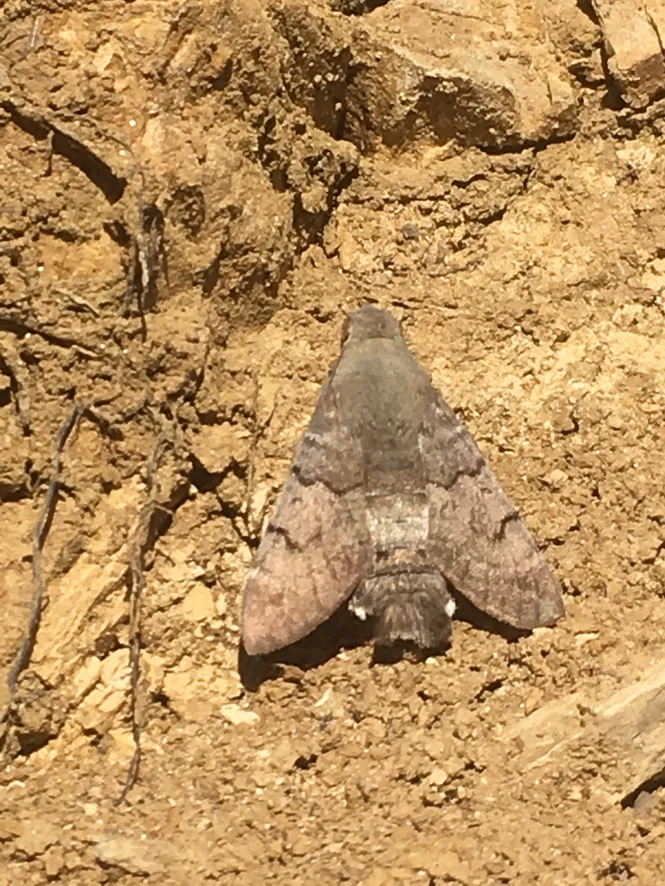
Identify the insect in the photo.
Macroglossum stellatarum
